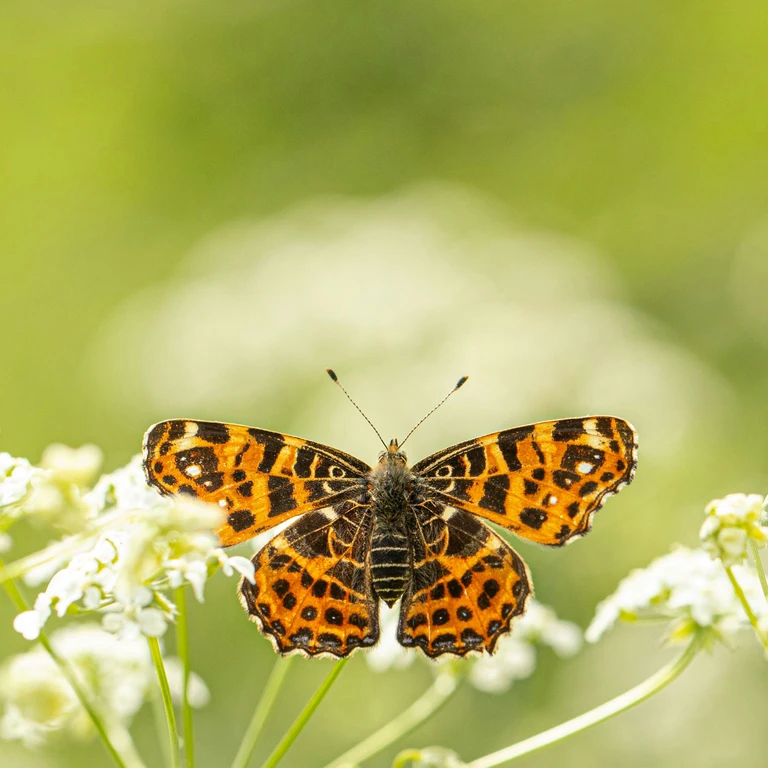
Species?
Araschnia levana
